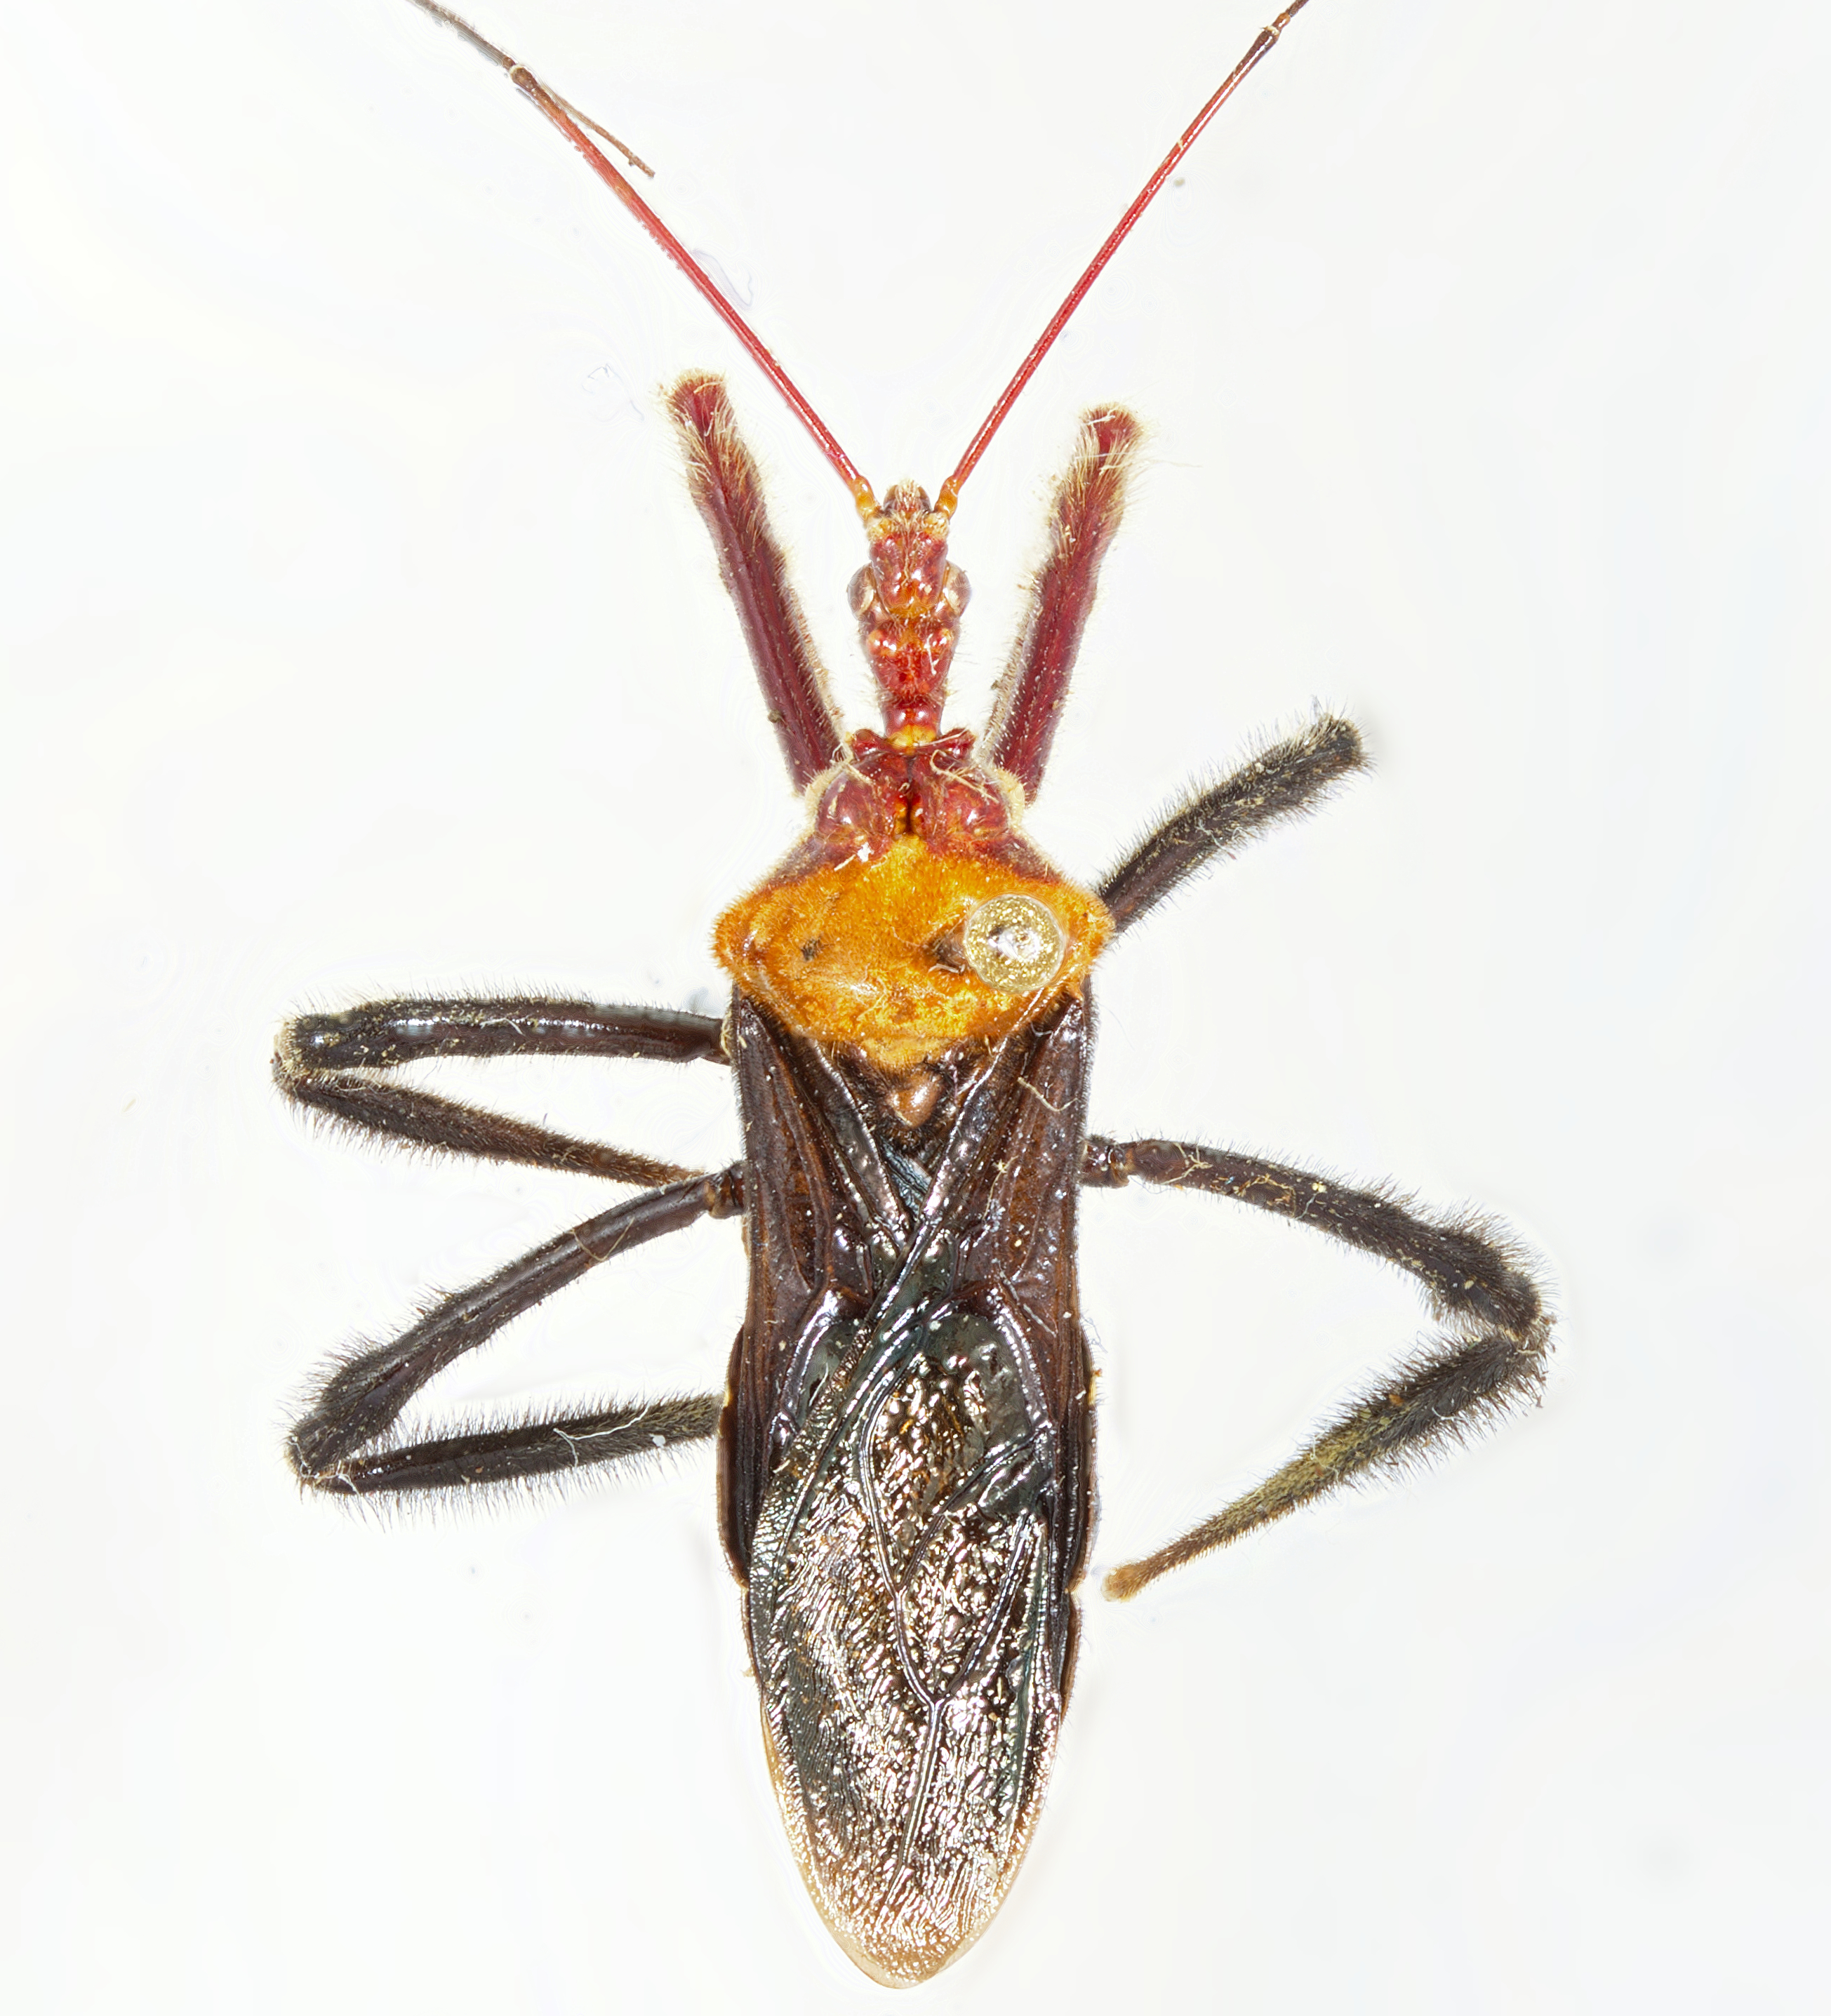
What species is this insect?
Velinus crassicrus
